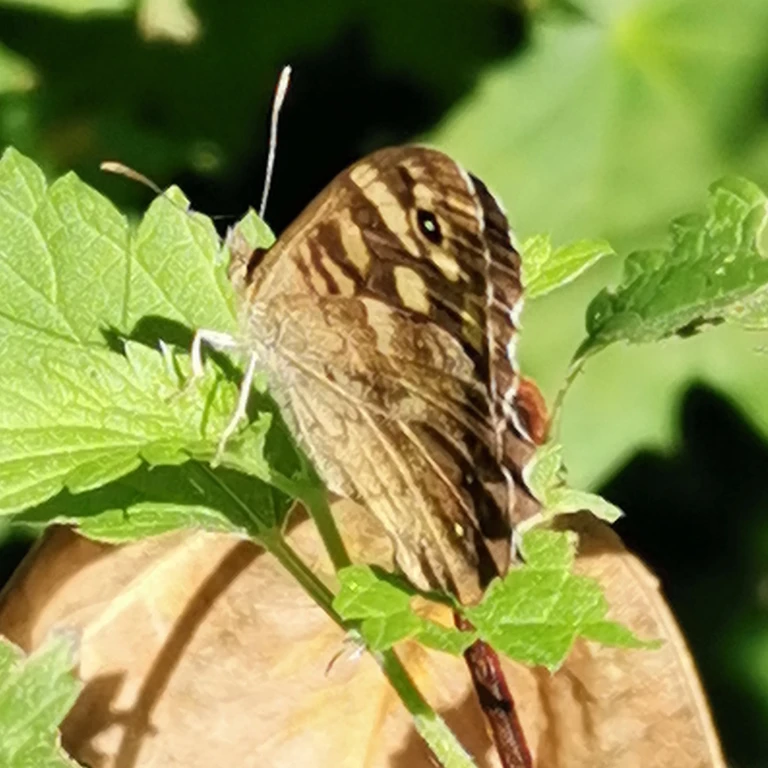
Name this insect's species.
Pararge aegeria
